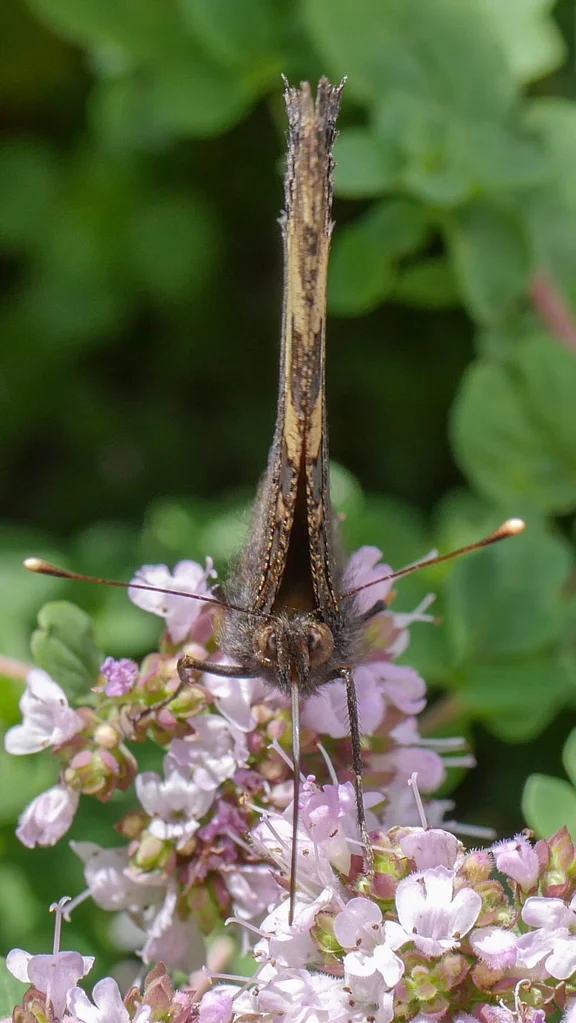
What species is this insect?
Aglais urticae
